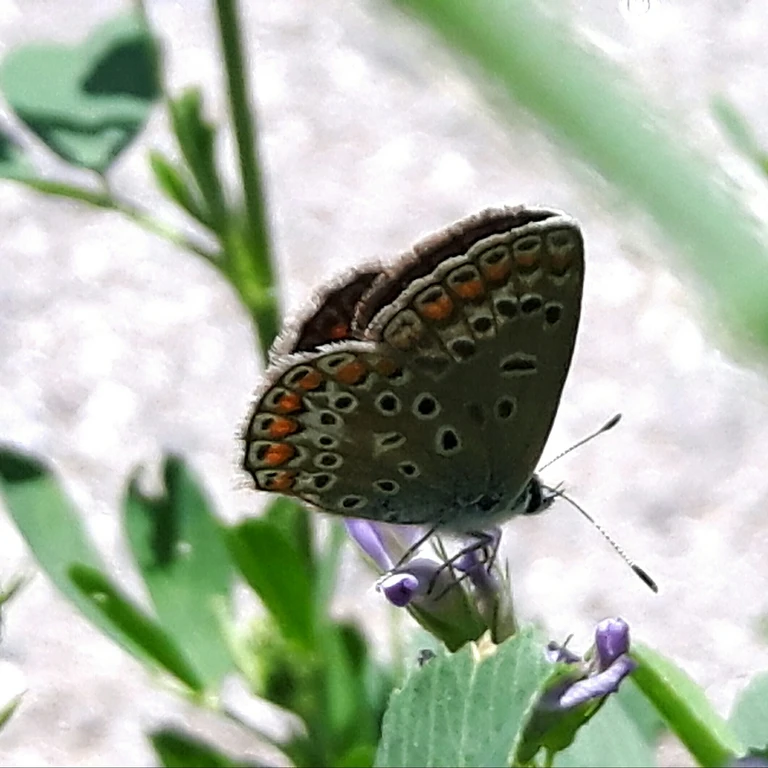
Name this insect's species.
Polyommatus icarus
